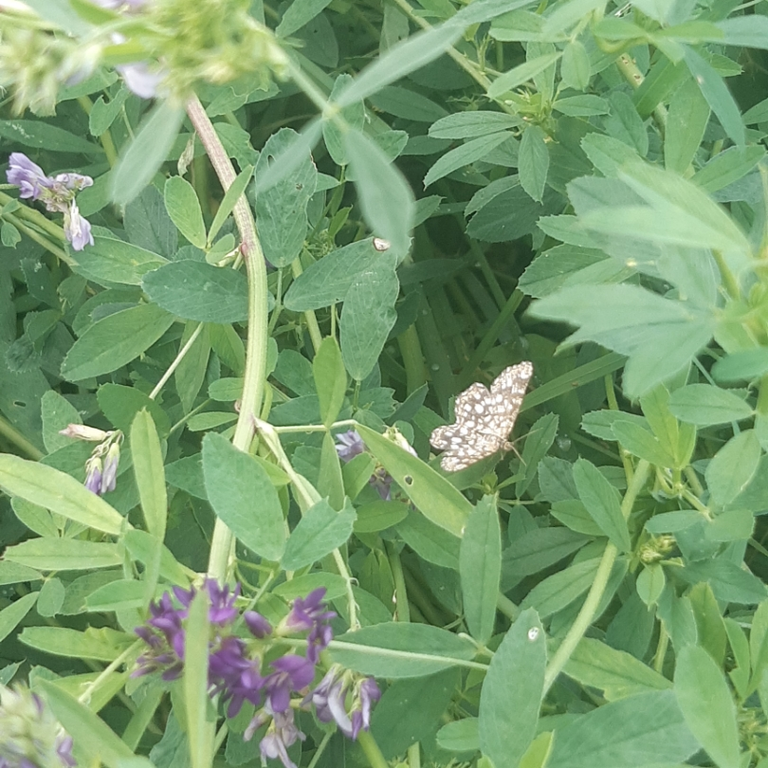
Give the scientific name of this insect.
Chiasmia clathrata
